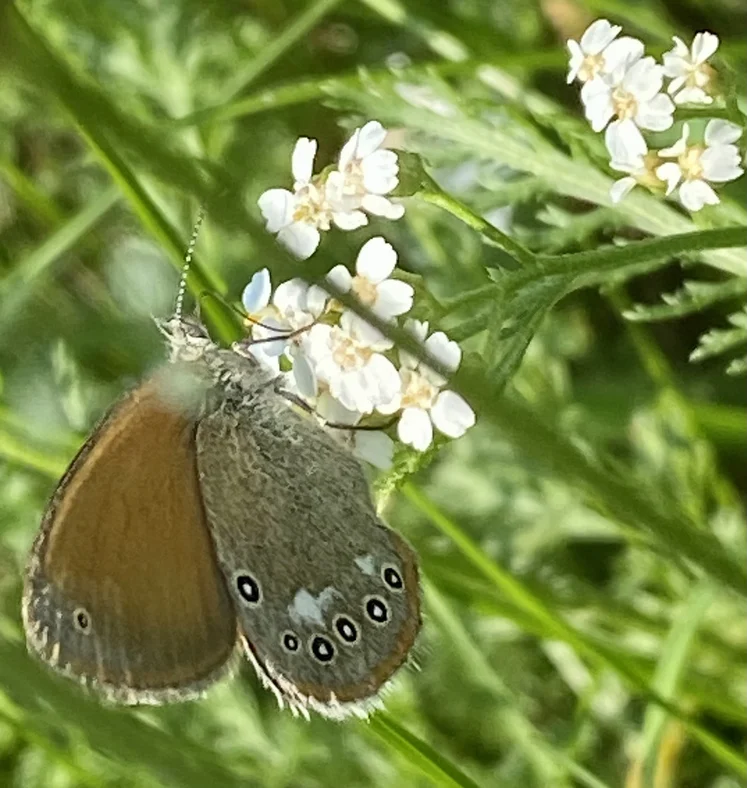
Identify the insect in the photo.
Coenonympha glycerion (also Coenonympha iphis)
